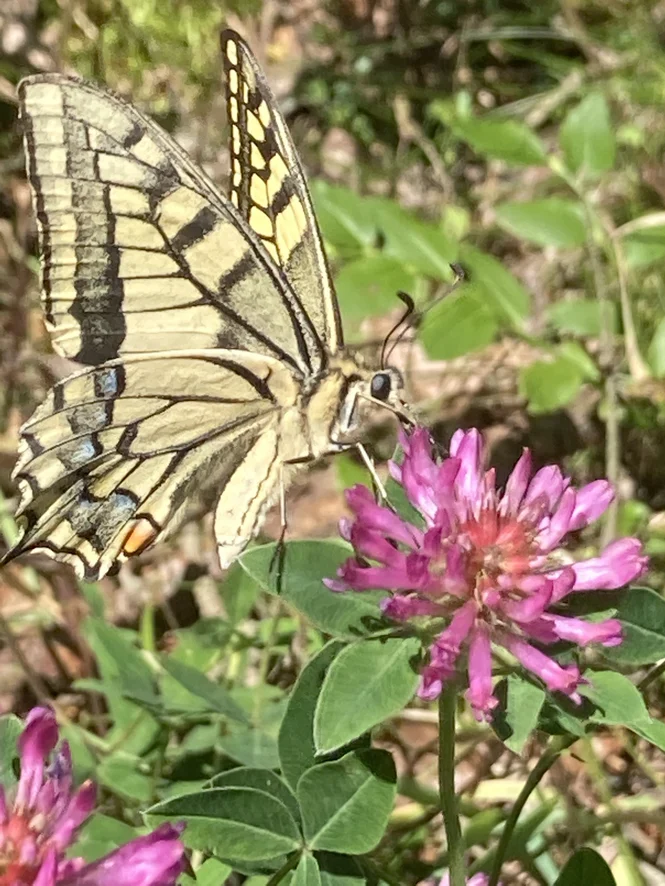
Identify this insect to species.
Papilio machaon
